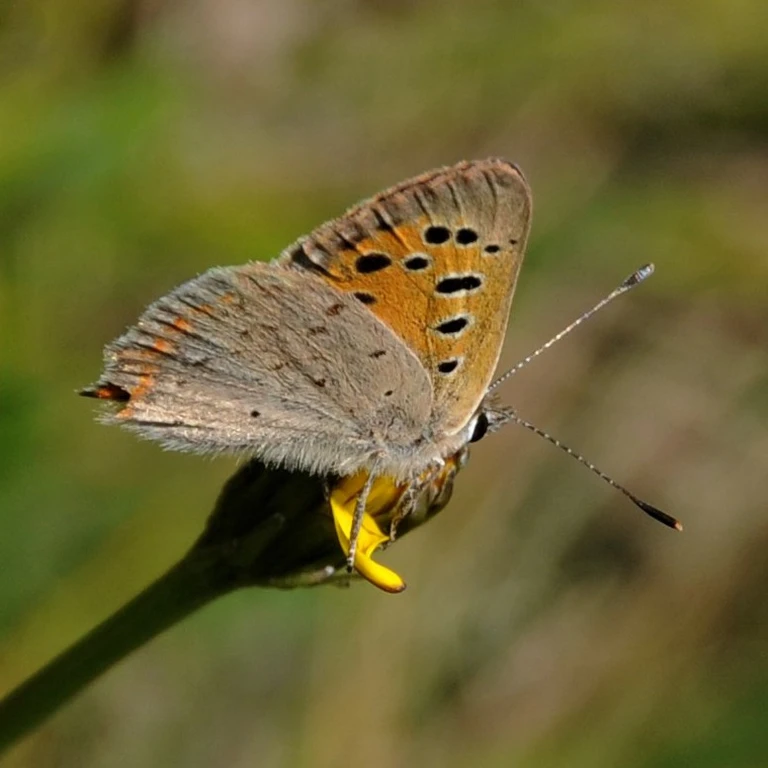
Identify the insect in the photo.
Lycaena phlaeas
